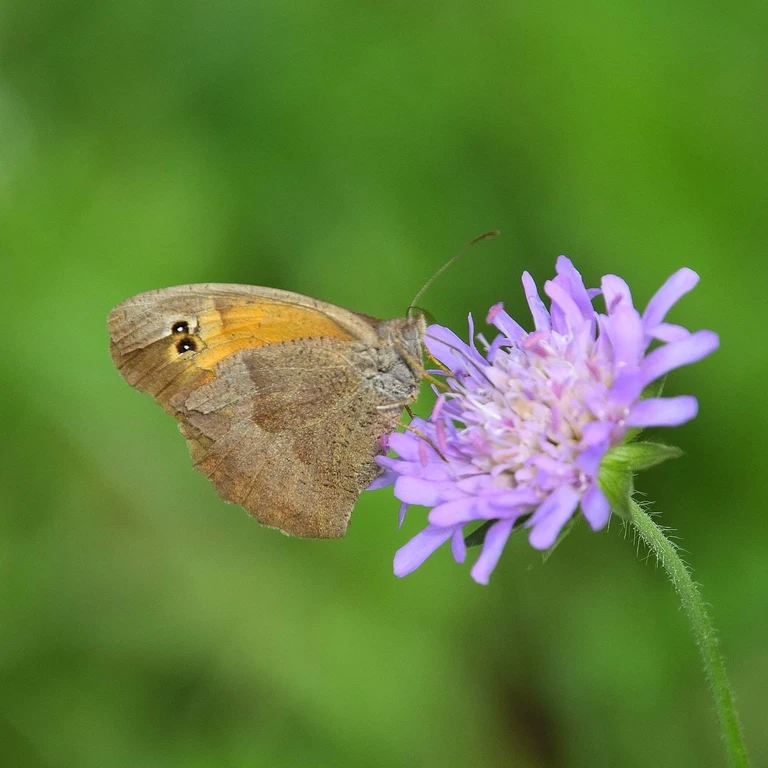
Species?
Maniola jurtina
